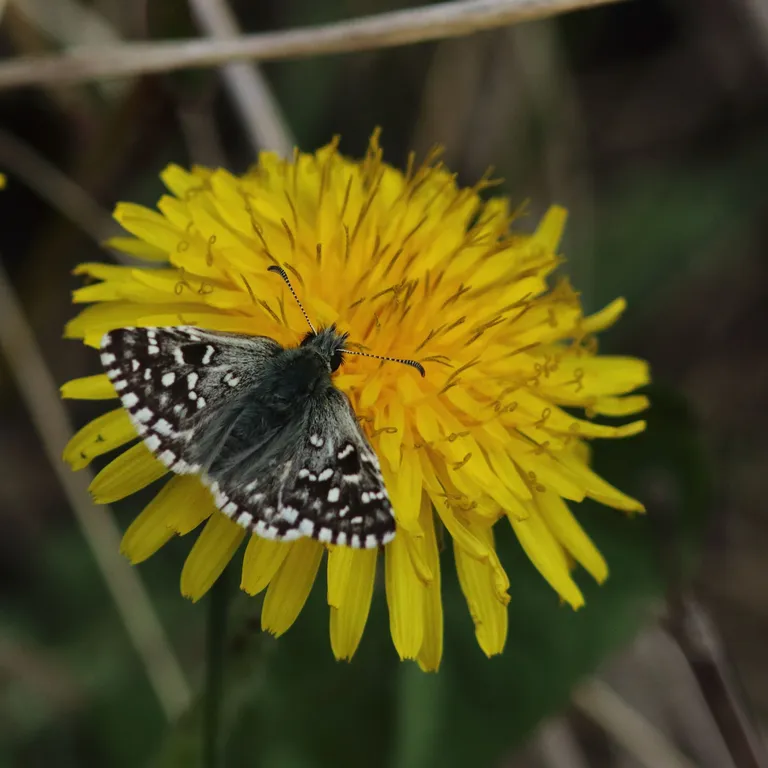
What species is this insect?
Pyrgus malvae
